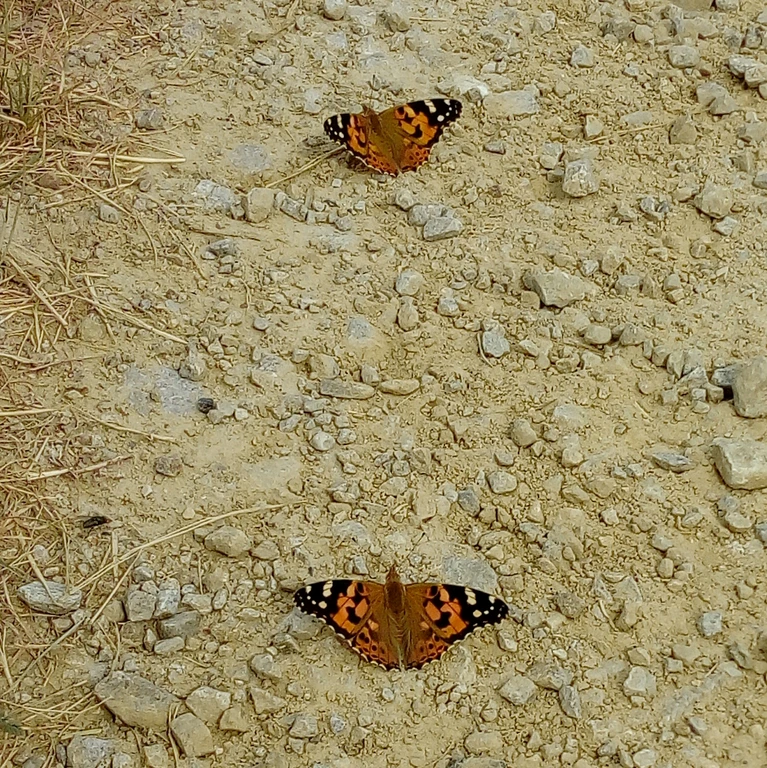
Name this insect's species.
Vanessa cardui
